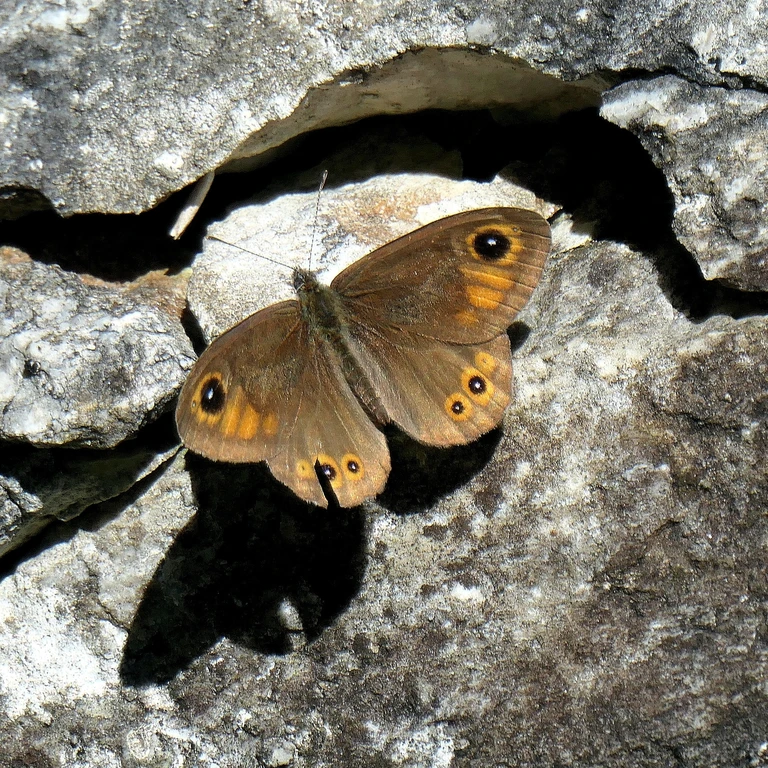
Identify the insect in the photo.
Lasiommata maera (also Pararge maera)
